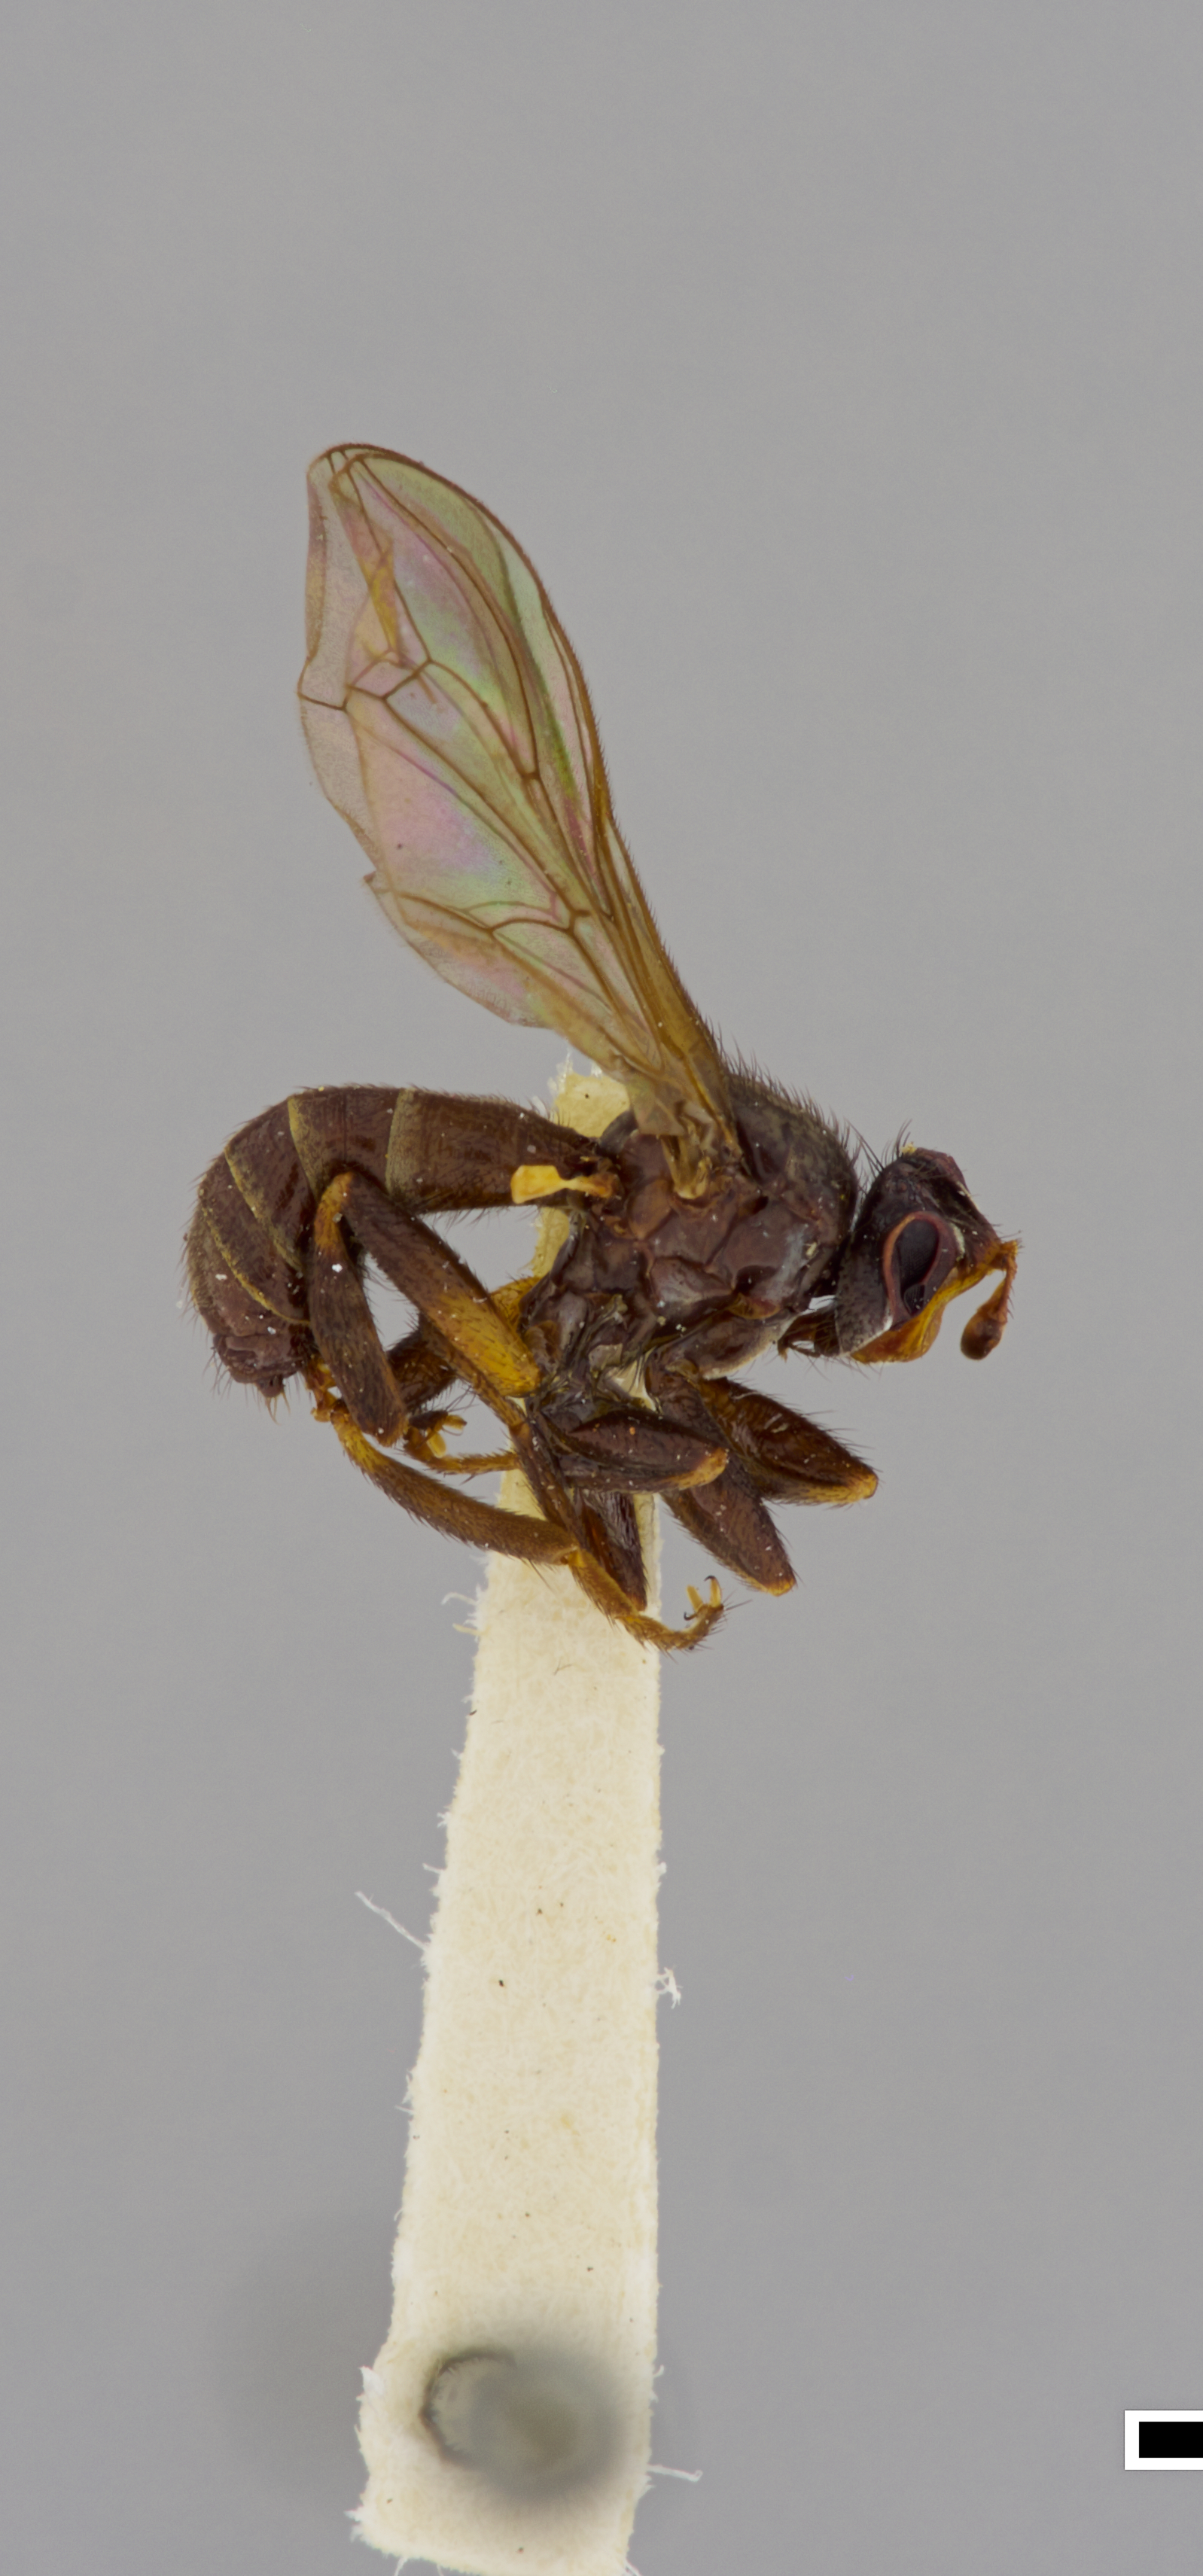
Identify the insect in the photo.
Thecophora philippinensis (also Occemyia philippinensis)
